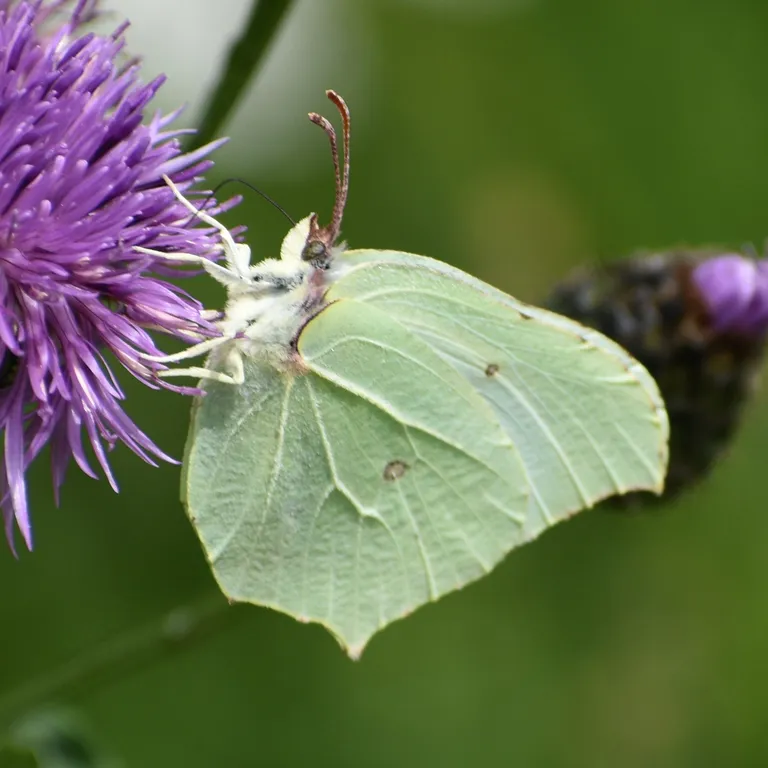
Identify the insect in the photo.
Gonepteryx rhamni
